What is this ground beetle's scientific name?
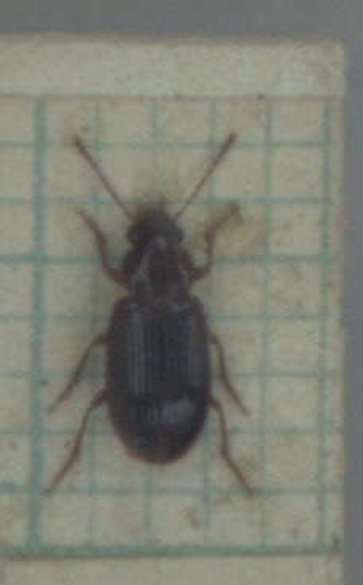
Bradycellus harpalinus
